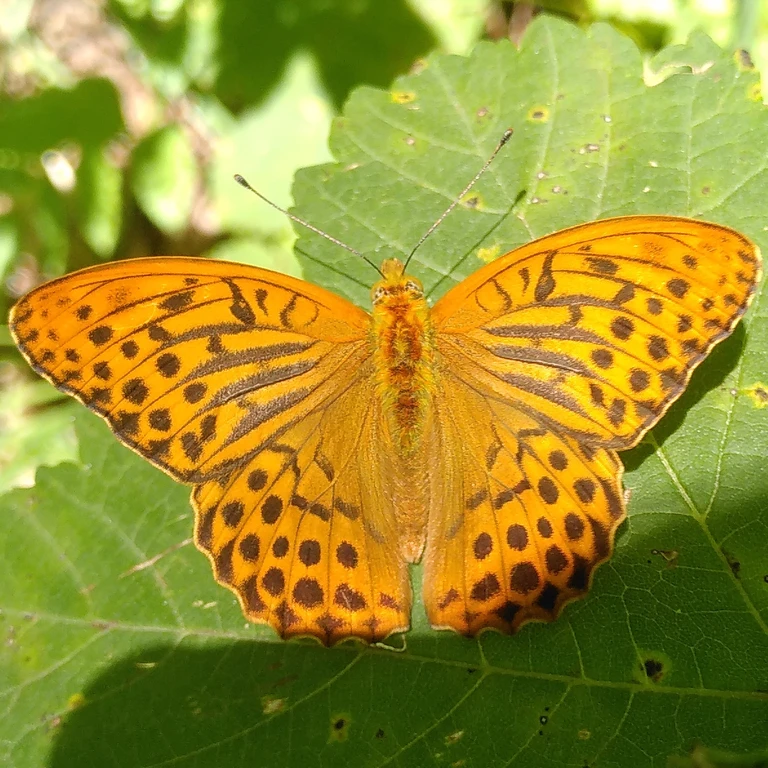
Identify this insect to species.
Argynnis paphia
